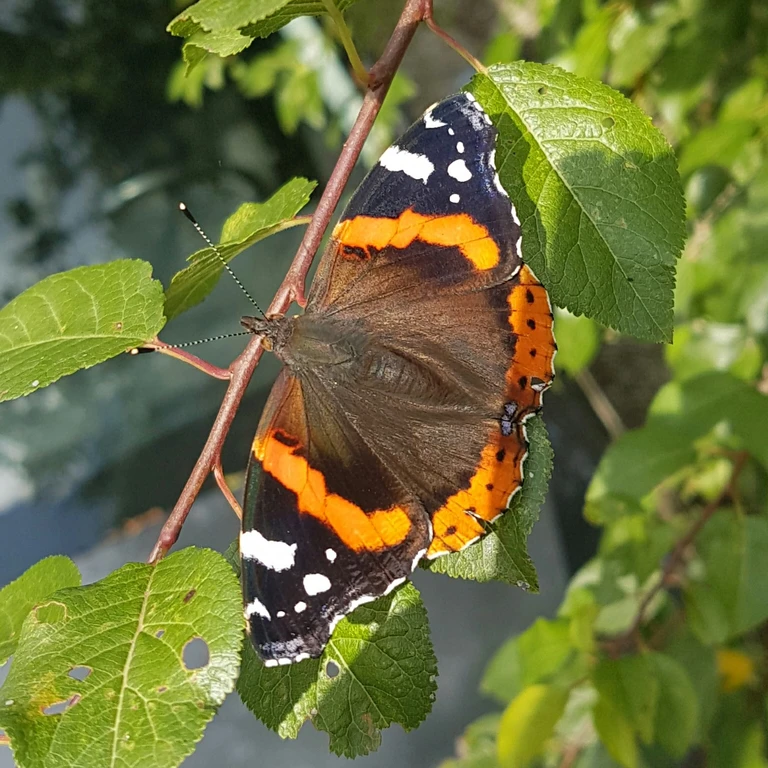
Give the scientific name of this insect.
Vanessa atalanta
